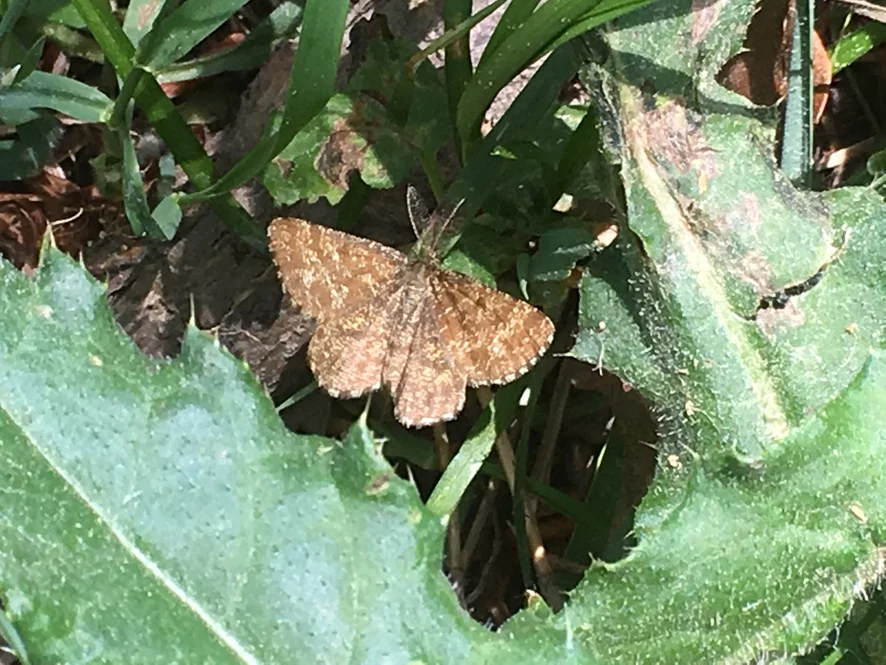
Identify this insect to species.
Ematurga atomaria
